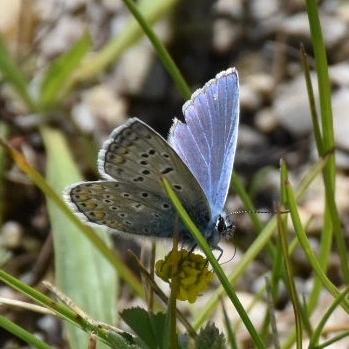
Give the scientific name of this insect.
Polyommatus icarus
